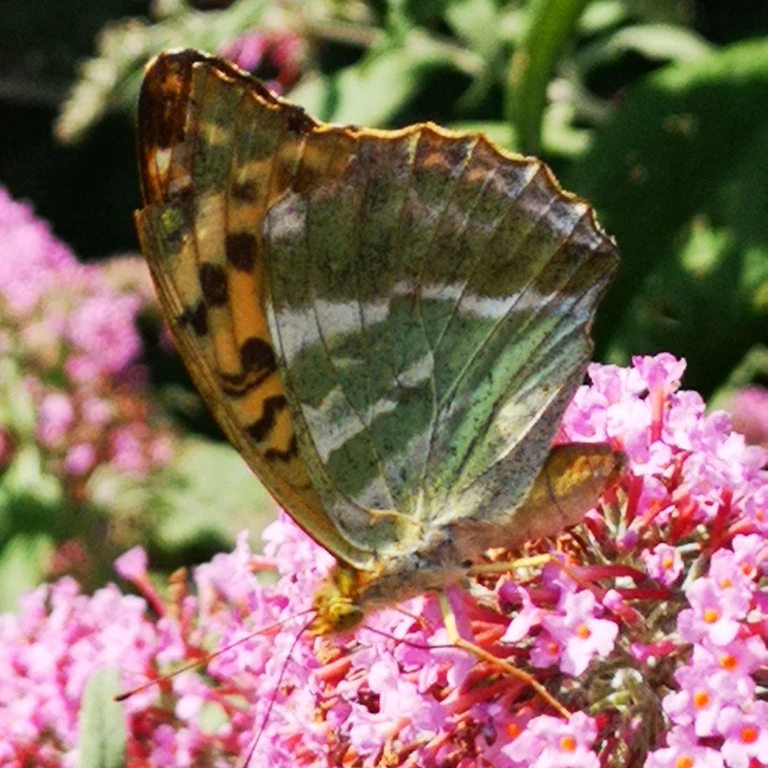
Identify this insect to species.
Argynnis paphia
